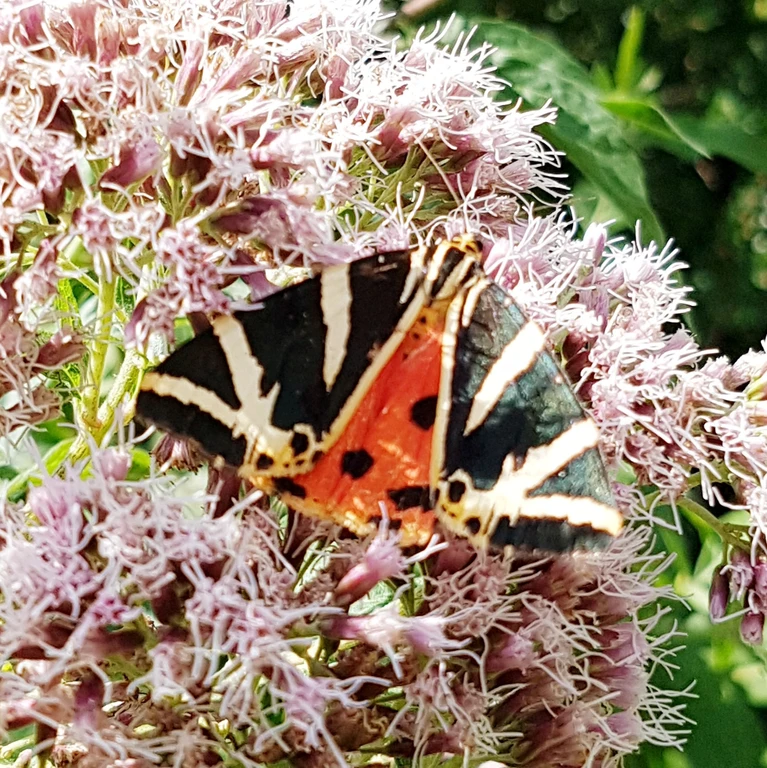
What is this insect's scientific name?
Euplagia quadripunctaria
